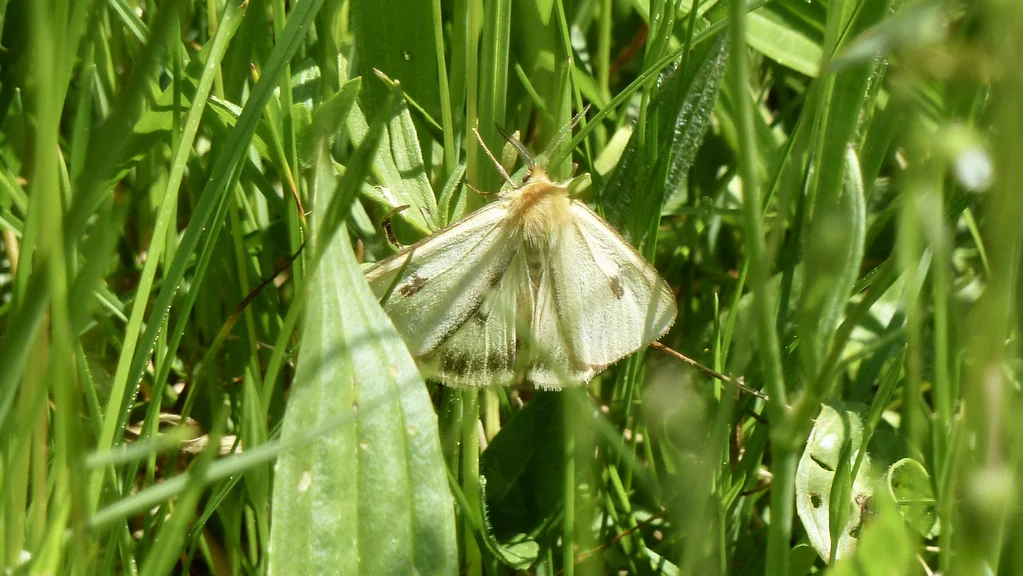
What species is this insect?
Diacrisia sannio
